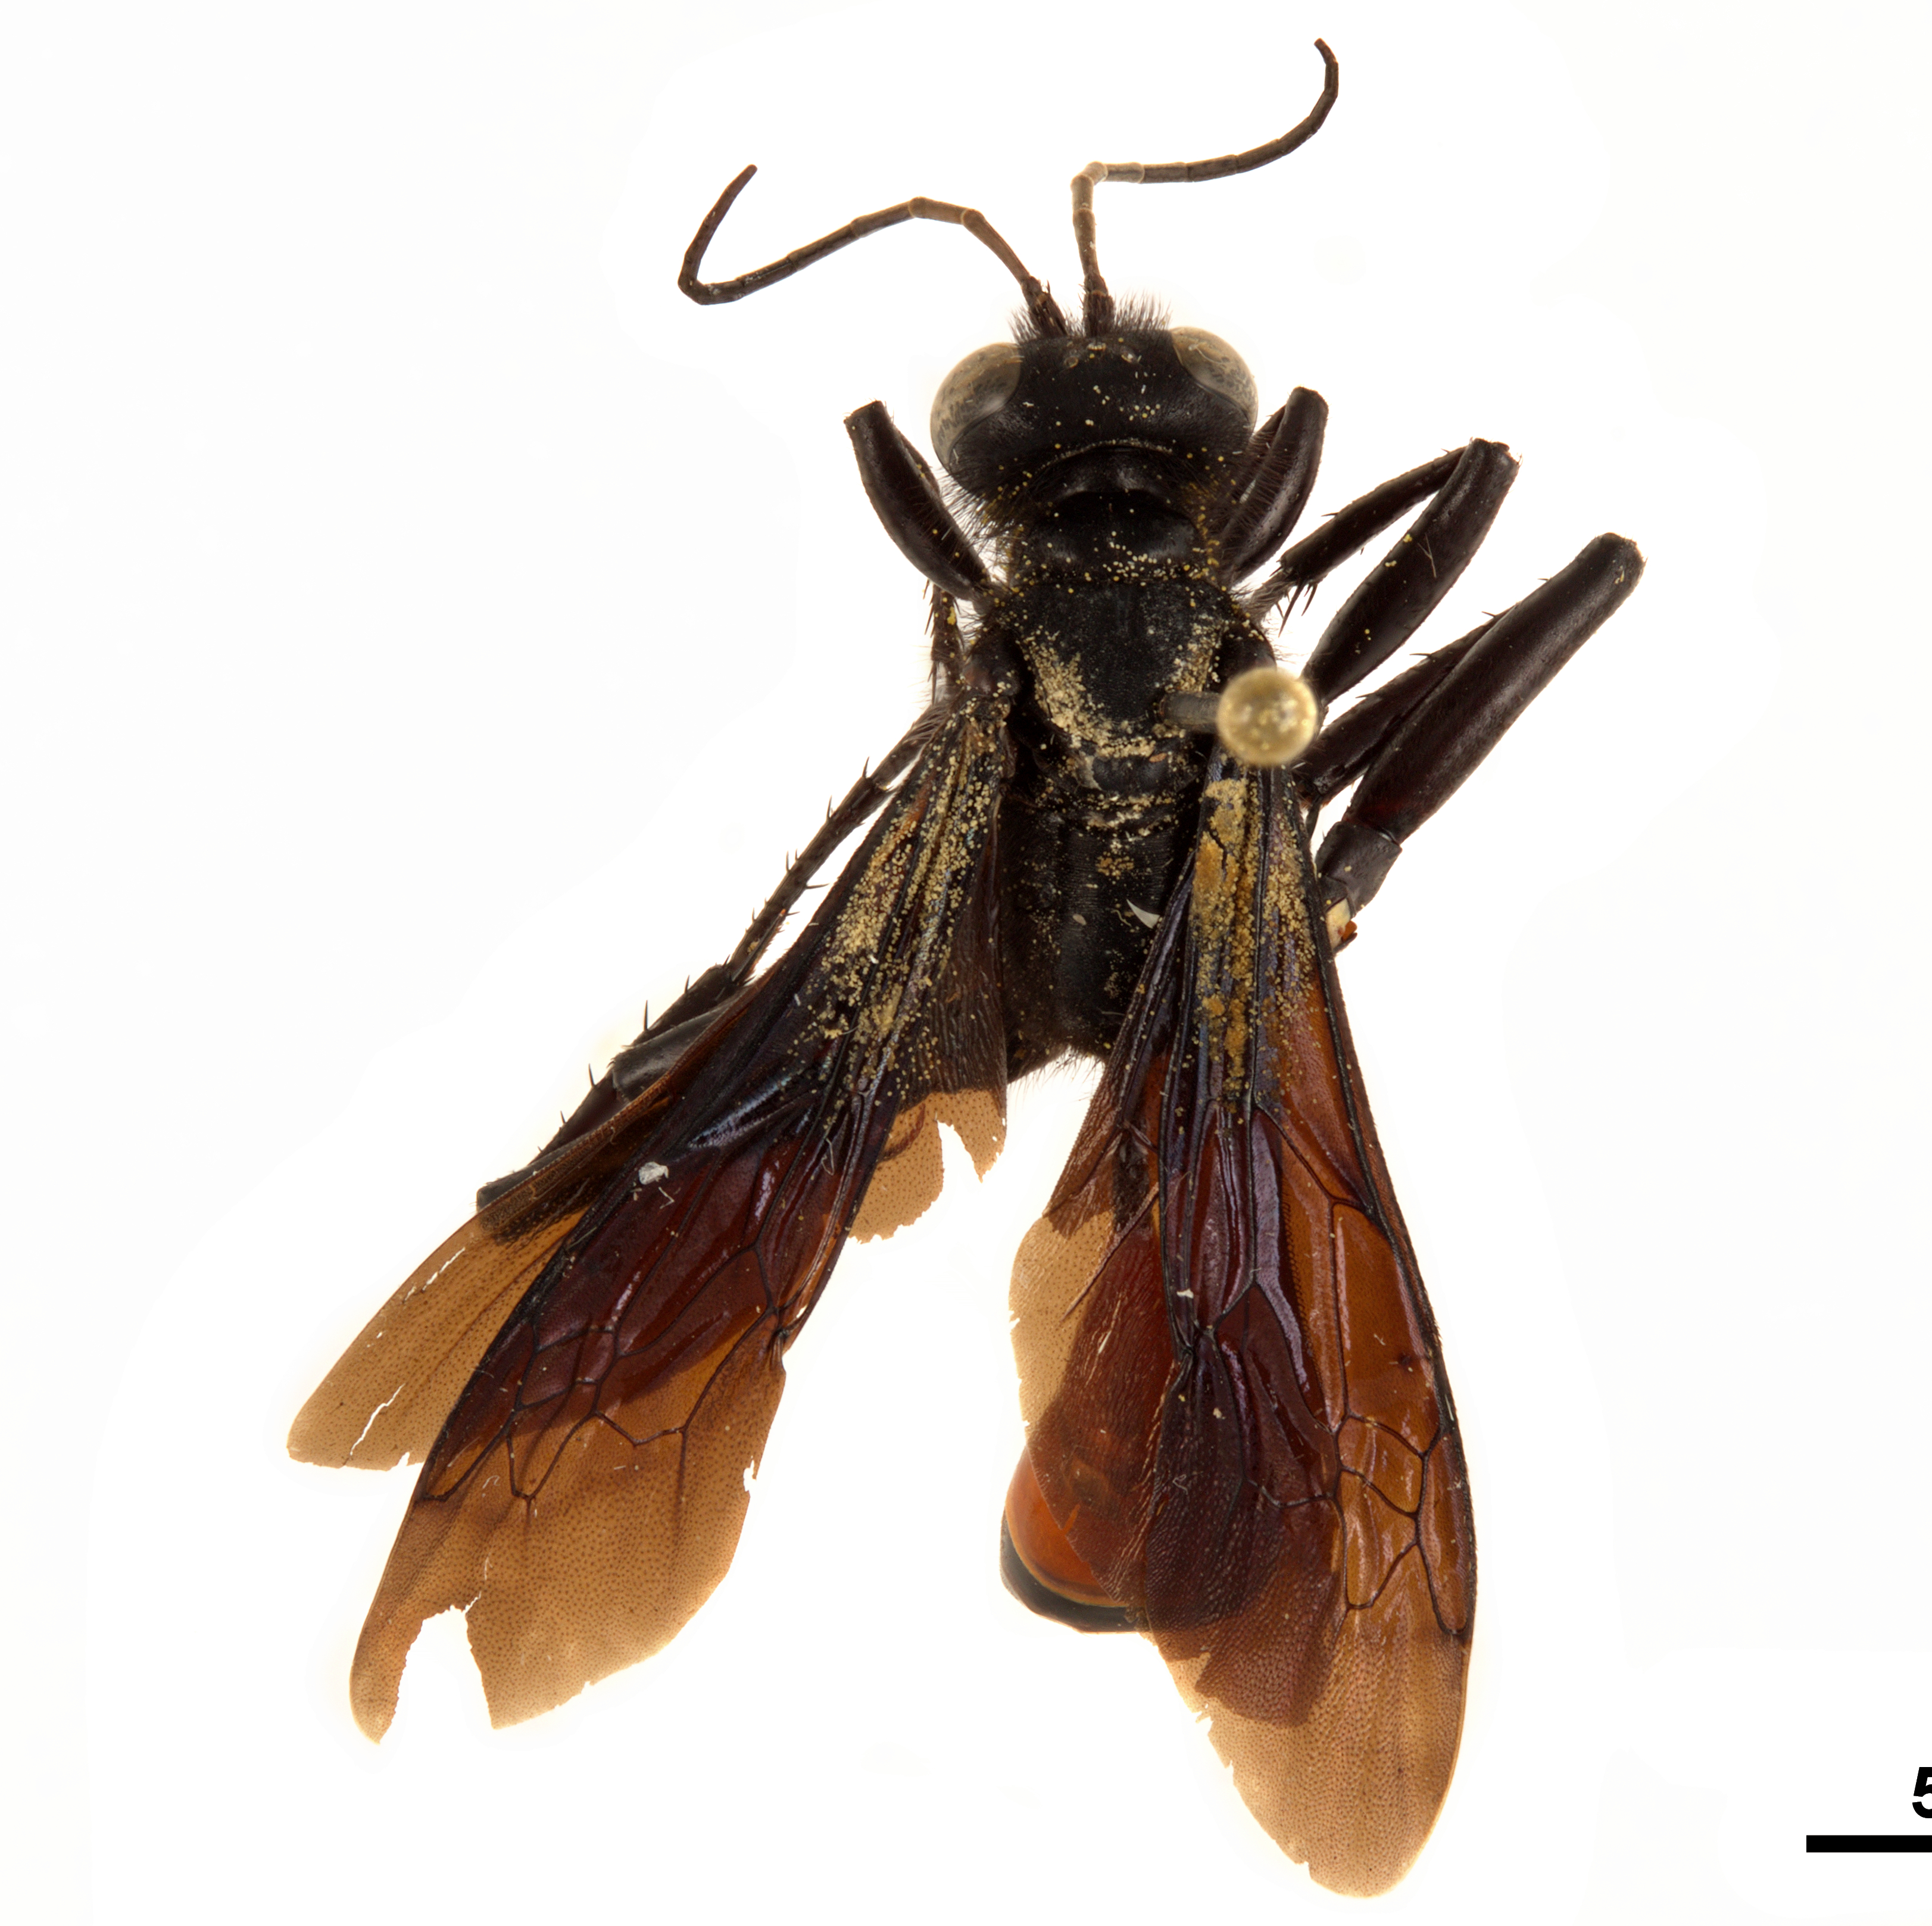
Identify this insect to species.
Palmodes dimidiatus
